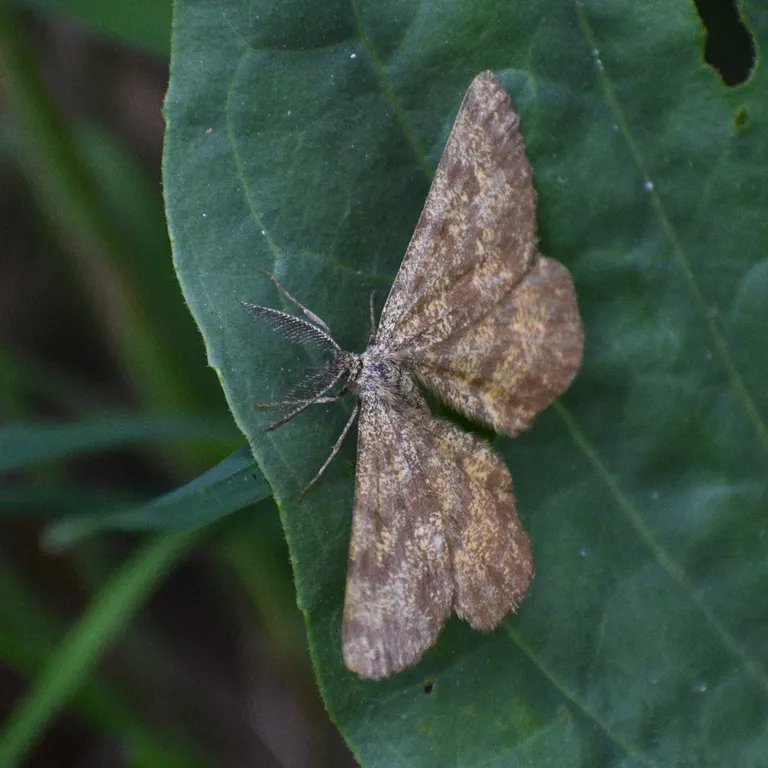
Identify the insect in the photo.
Ematurga atomaria
